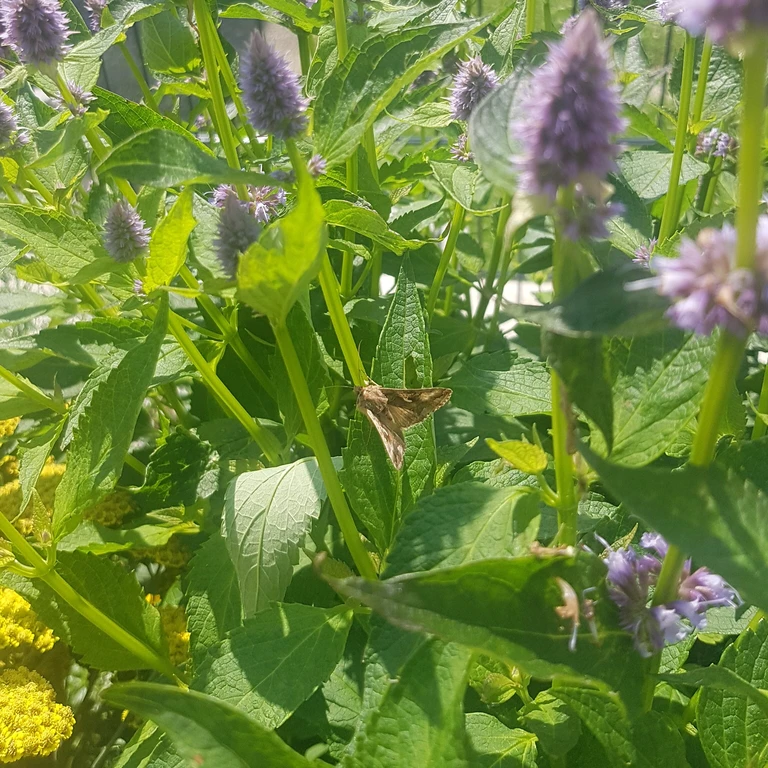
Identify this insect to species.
Autographa gamma
